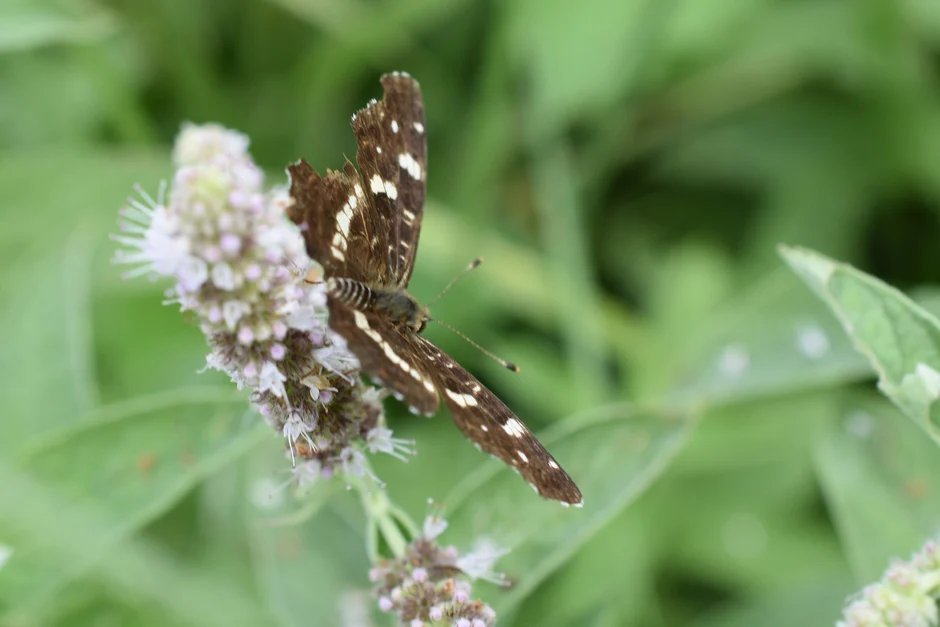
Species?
Araschnia levana
